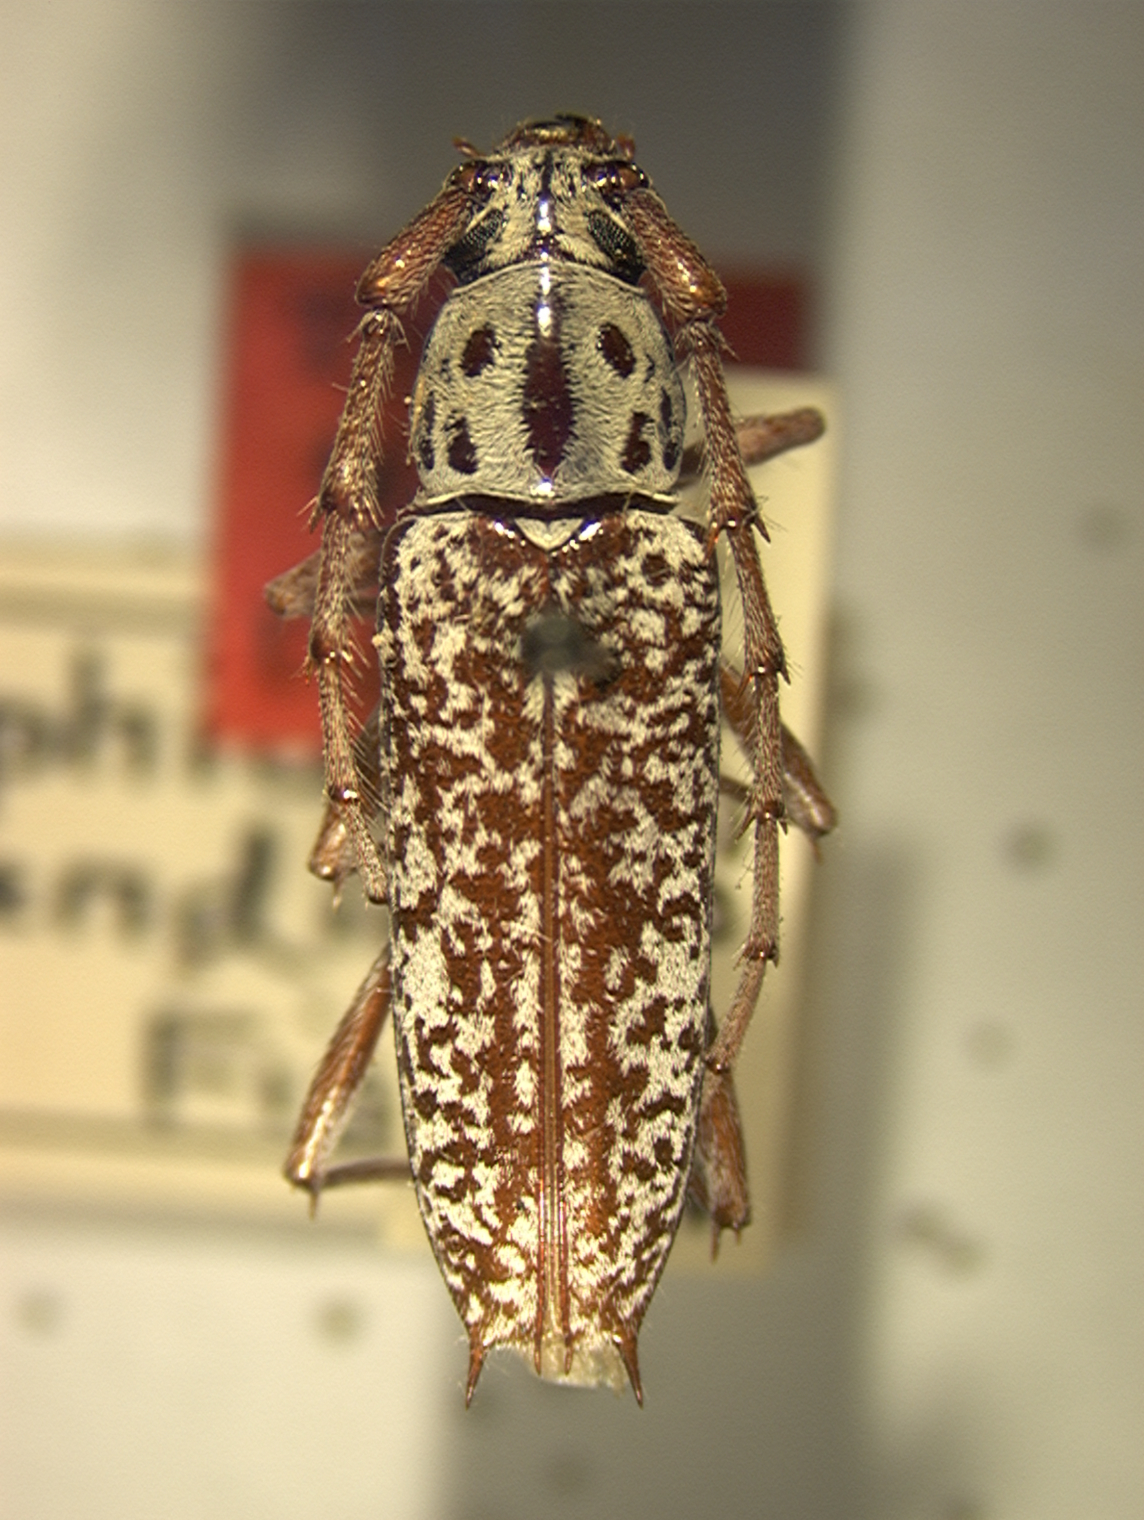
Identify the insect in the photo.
Elaphidion splendidum
